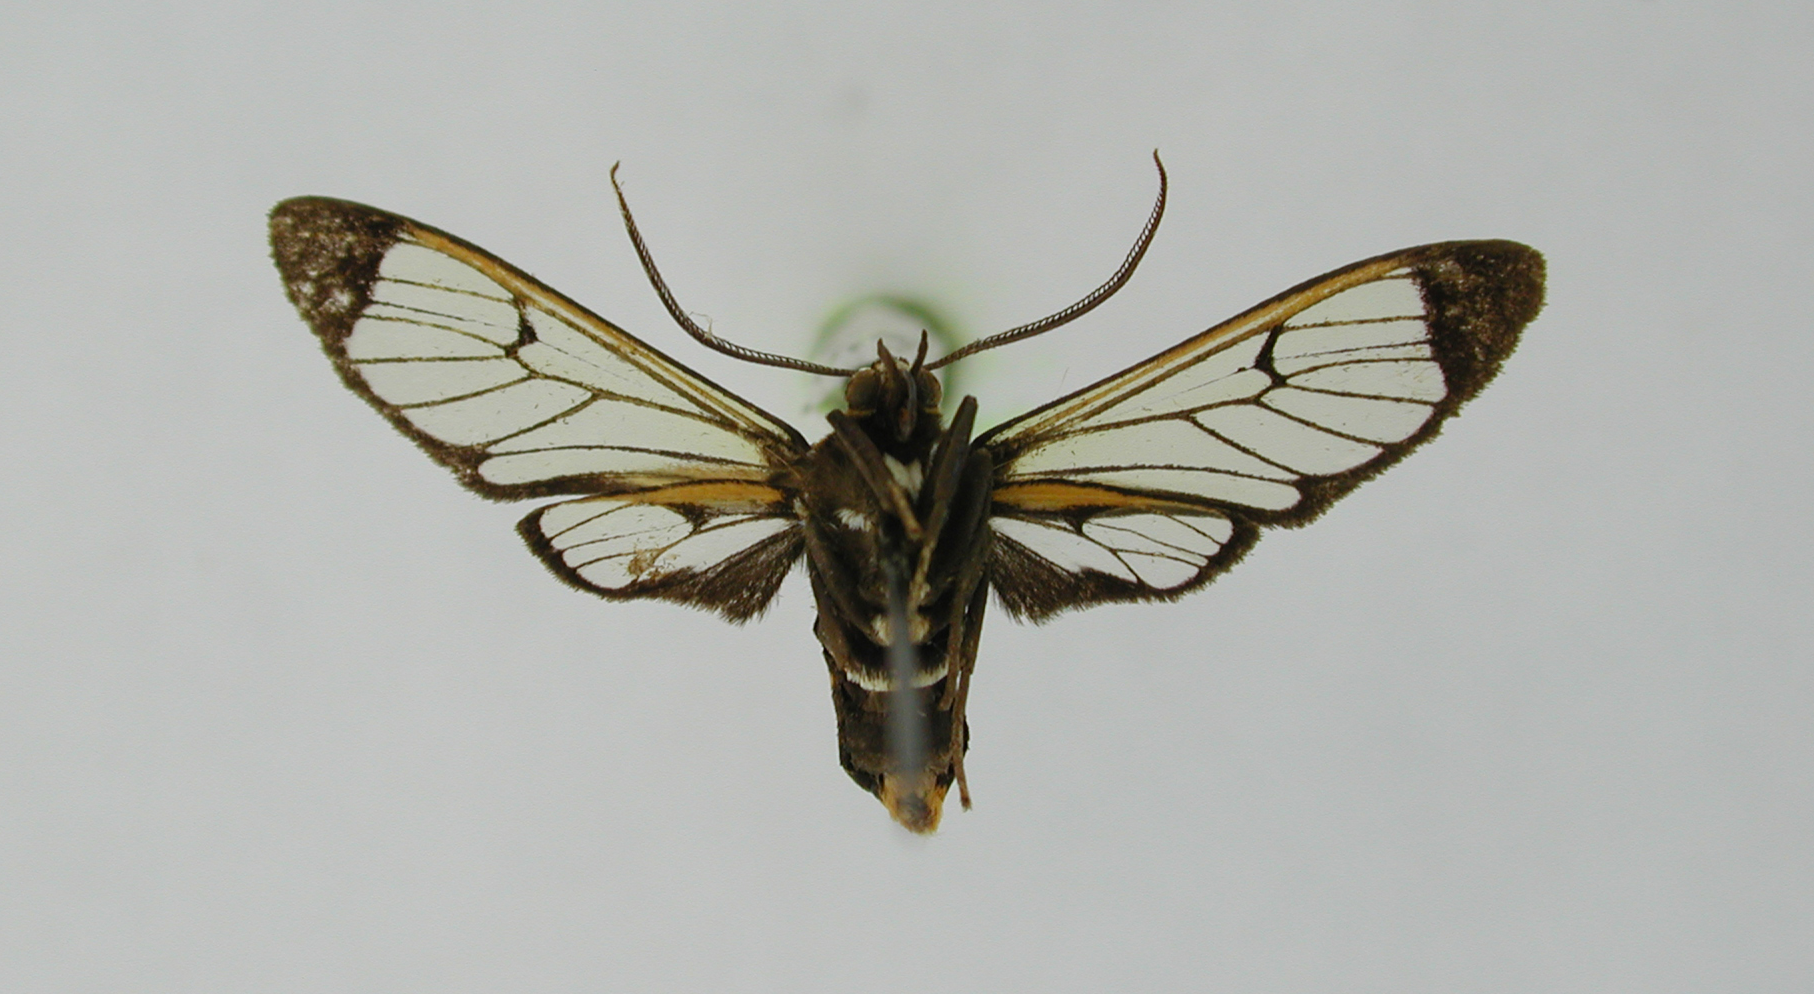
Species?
Homoeocera cincta
